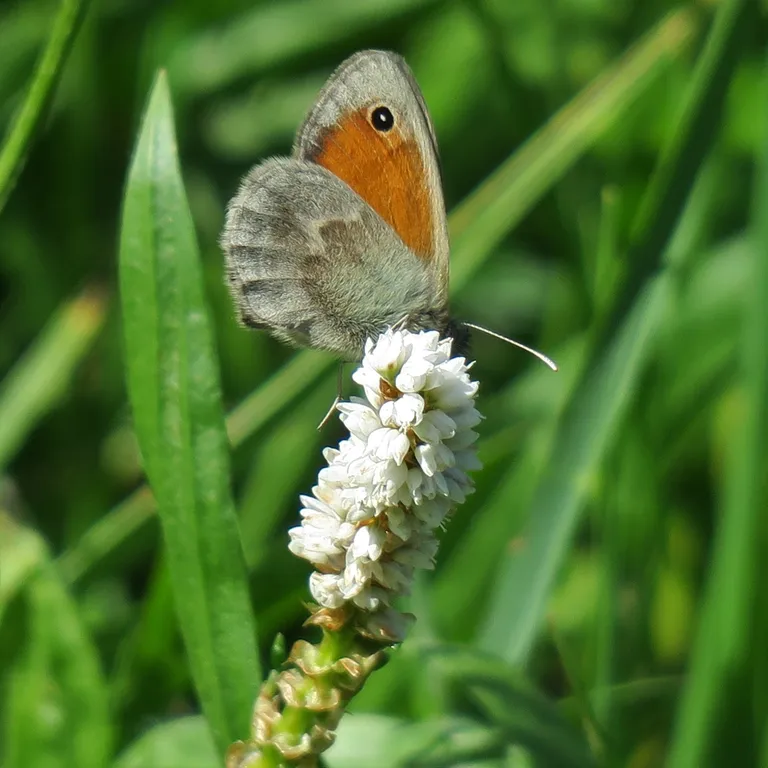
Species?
Coenonympha pamphilus
